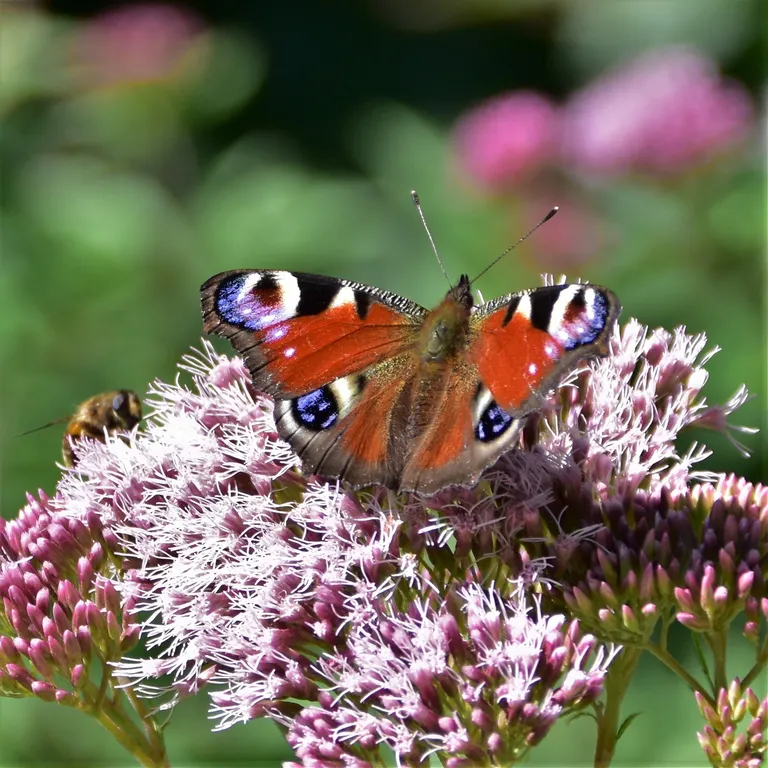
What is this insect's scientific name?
Aglais io
